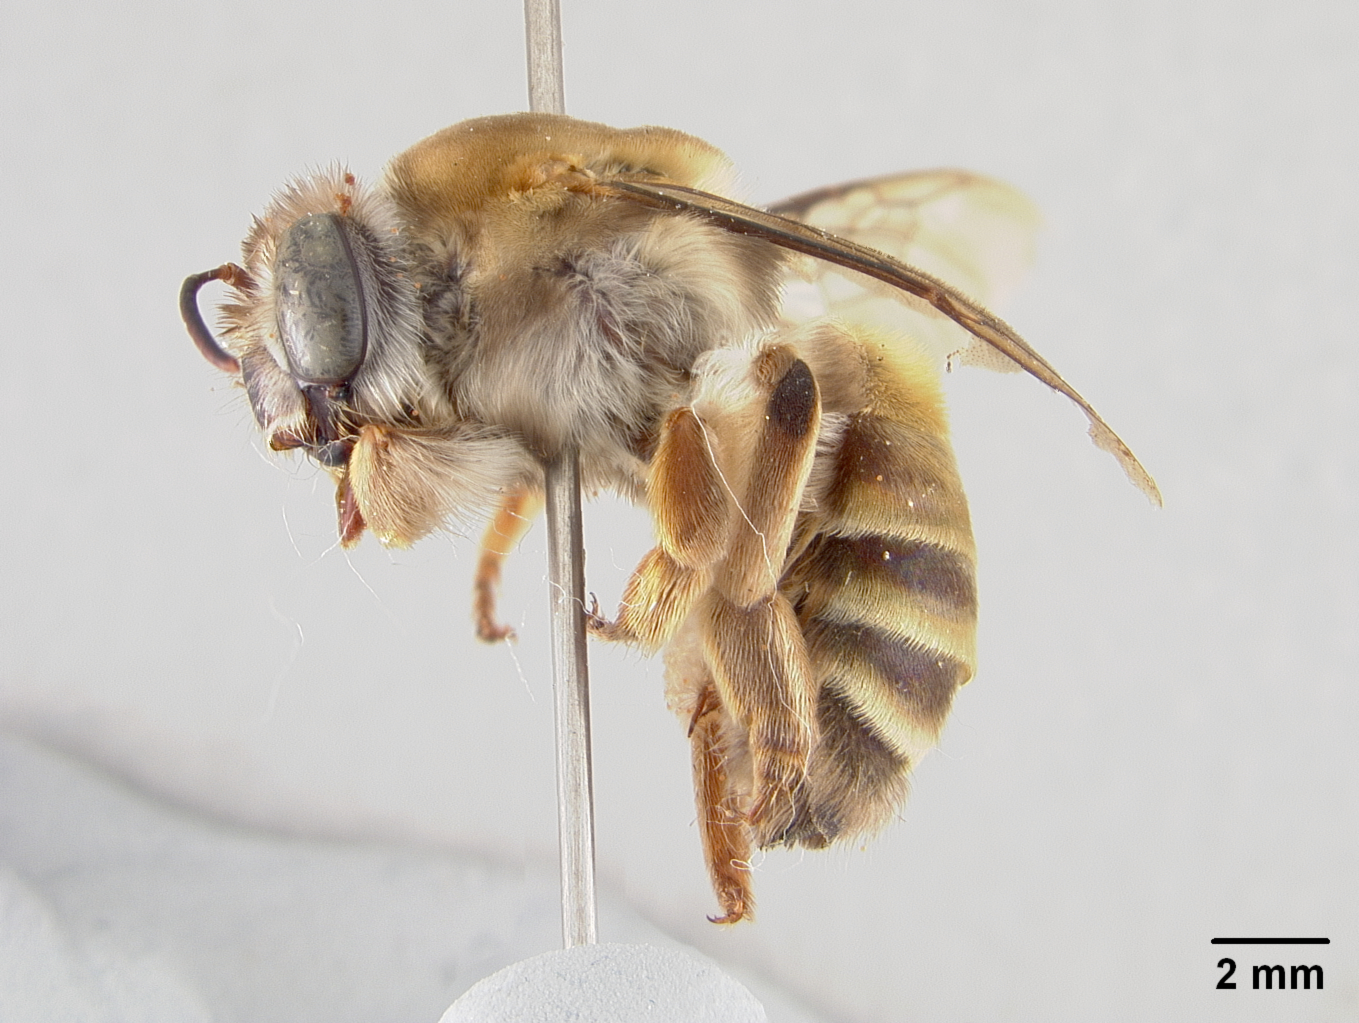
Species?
Ptiloglossa mayarum
